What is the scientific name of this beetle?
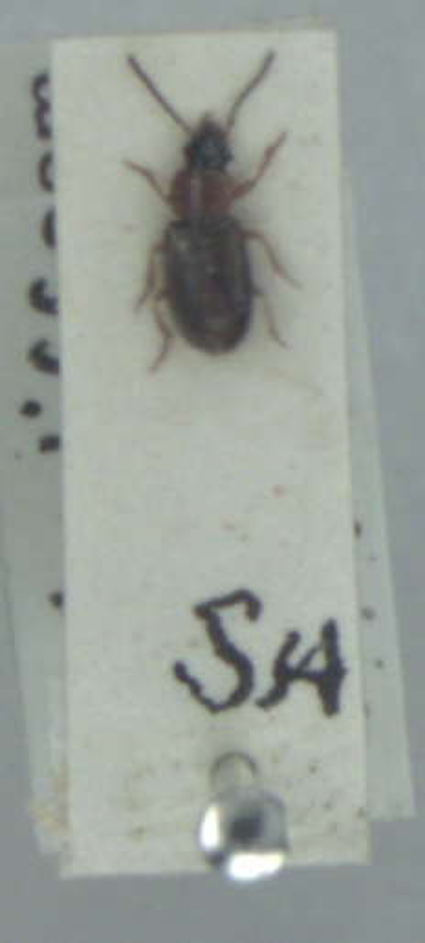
Acupalpus flavicollis
